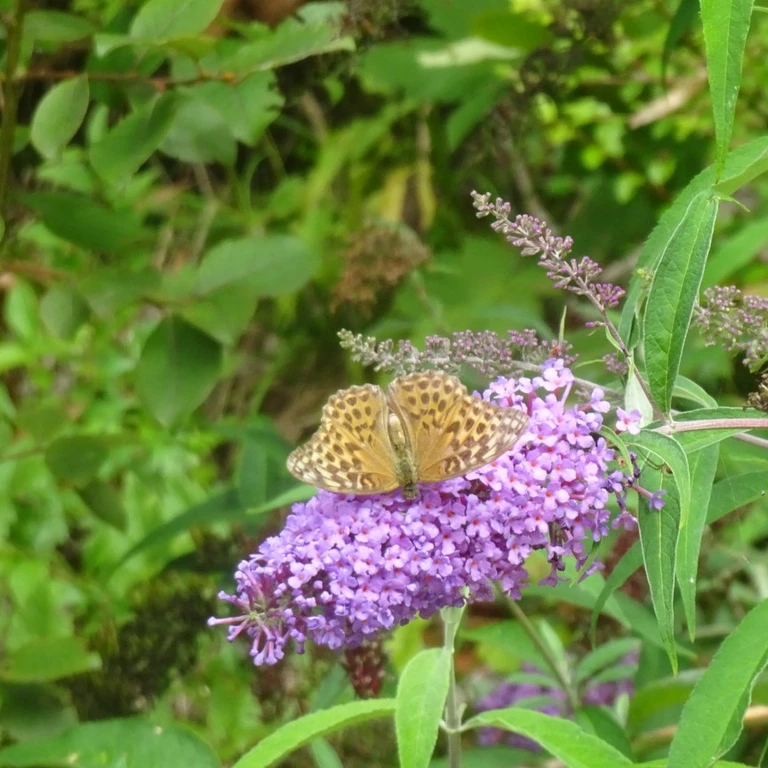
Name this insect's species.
Argynnis paphia
